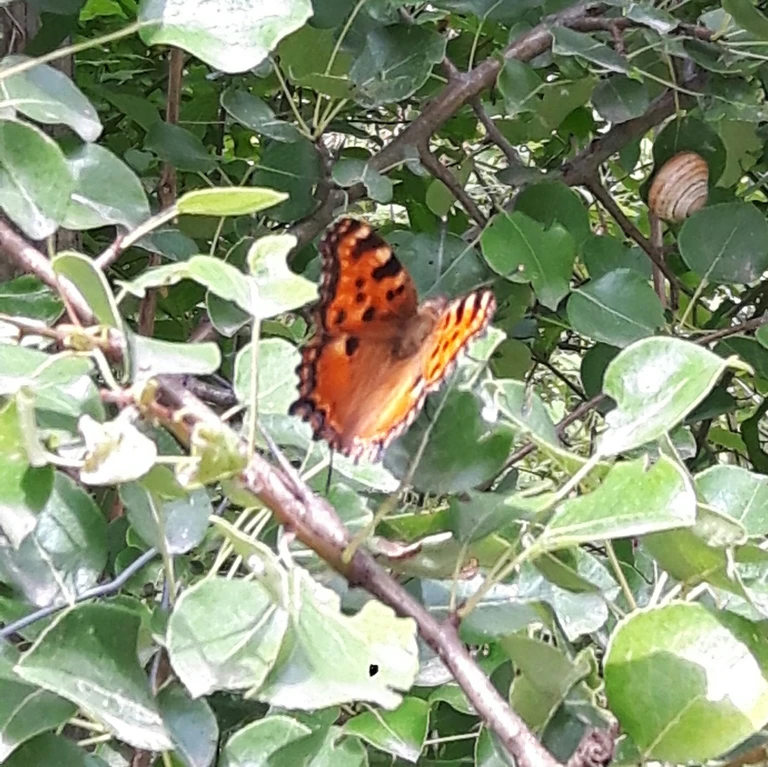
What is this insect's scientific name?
Nymphalis polychloros
